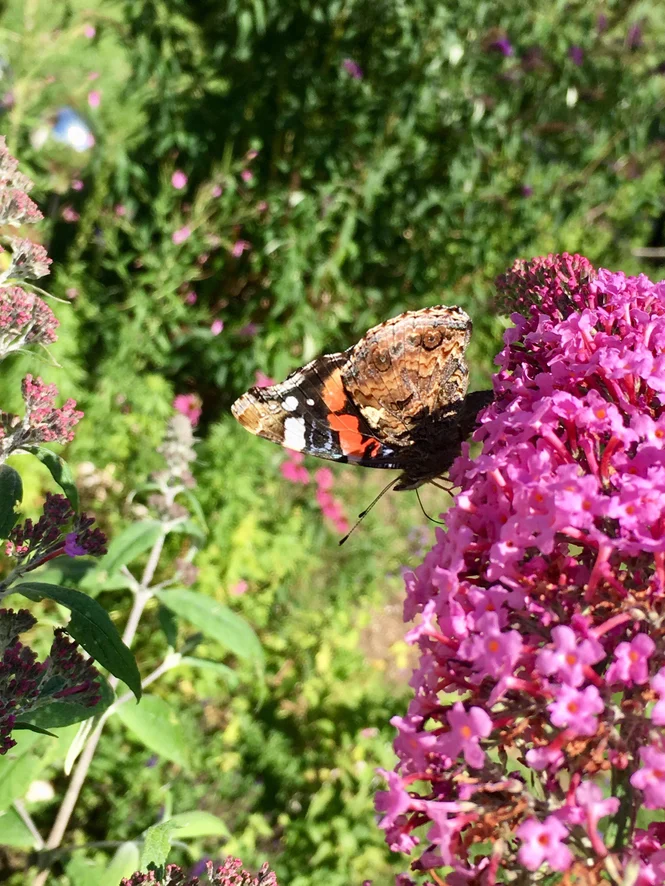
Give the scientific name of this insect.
Vanessa atalanta
